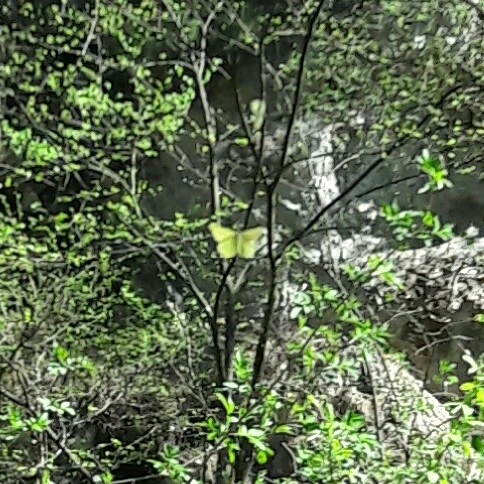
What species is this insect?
Gonepteryx rhamni
